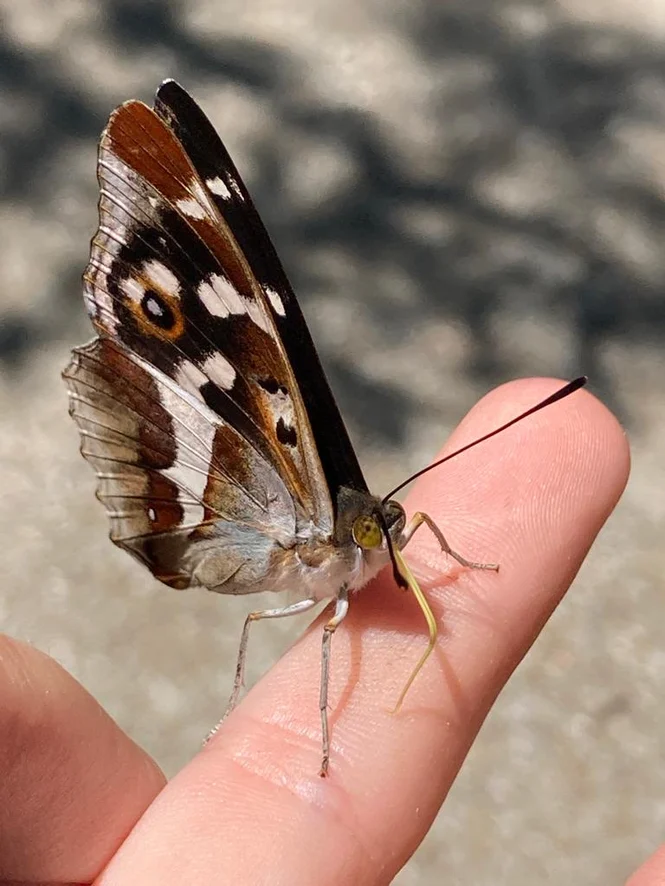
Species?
Apatura iris
